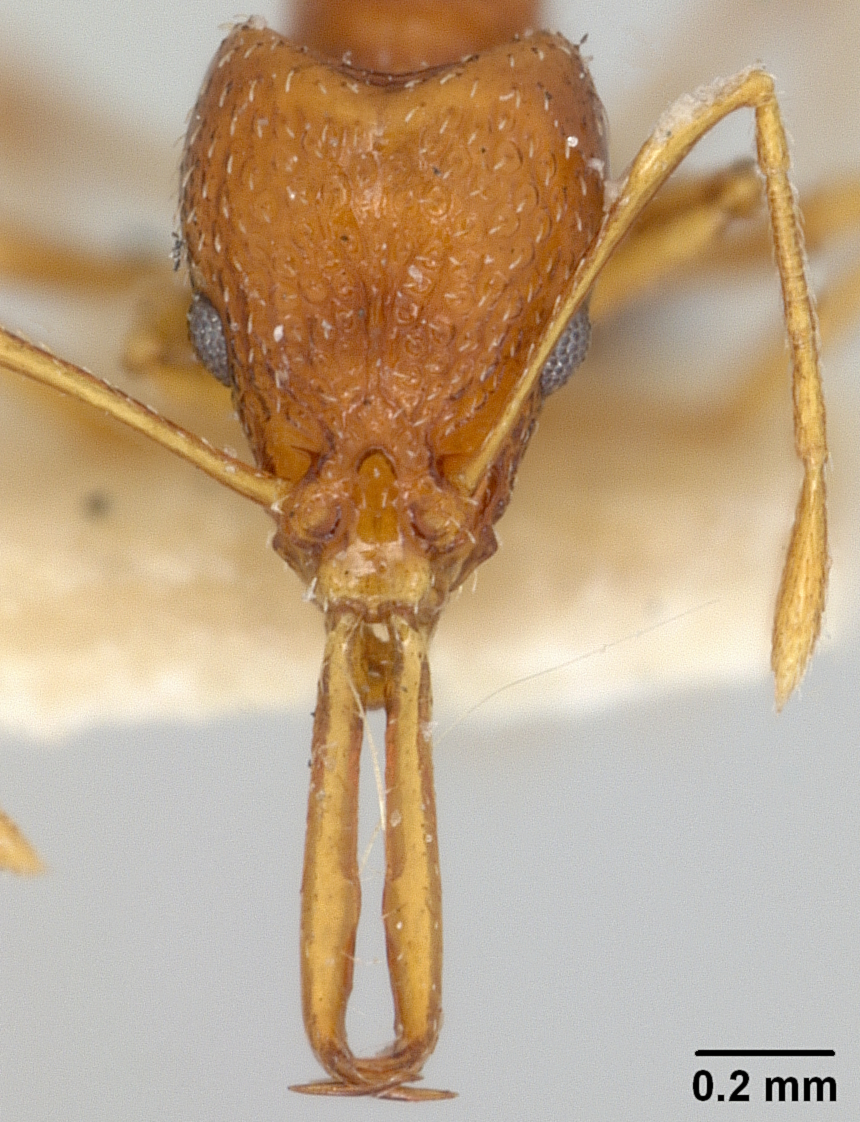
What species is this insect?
Acanthognathus lentus
